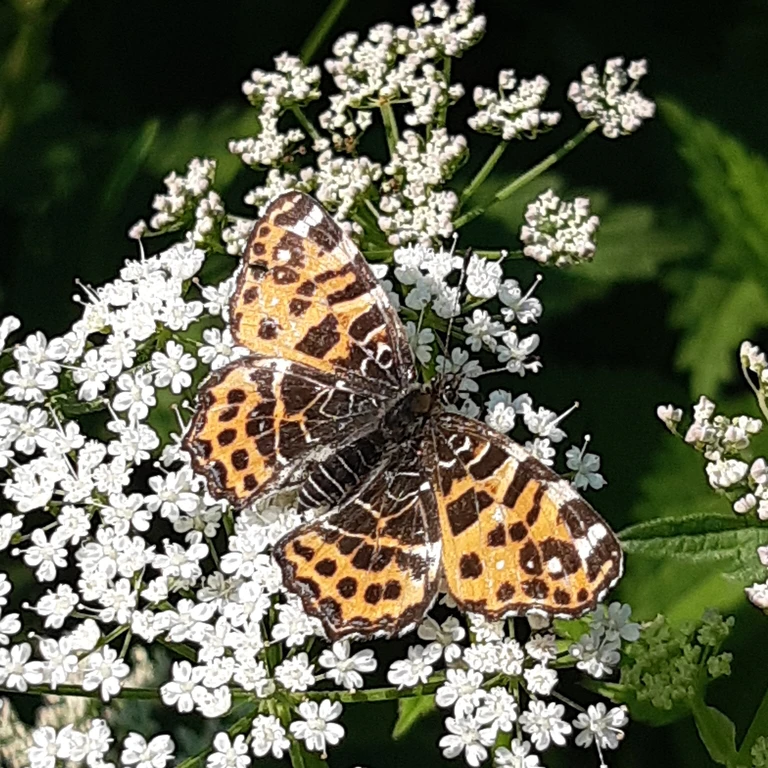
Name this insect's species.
Araschnia levana
